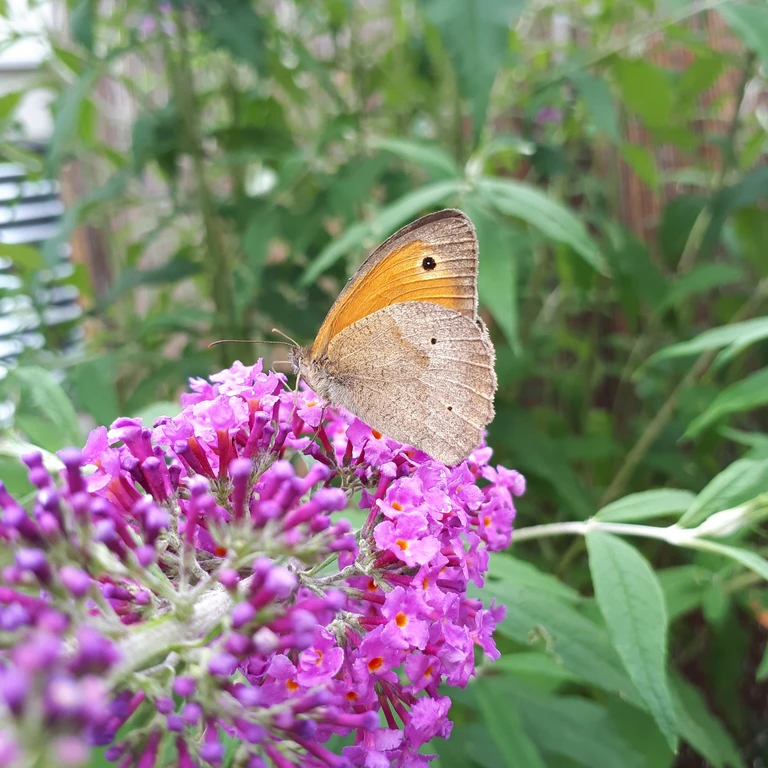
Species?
Maniola jurtina
